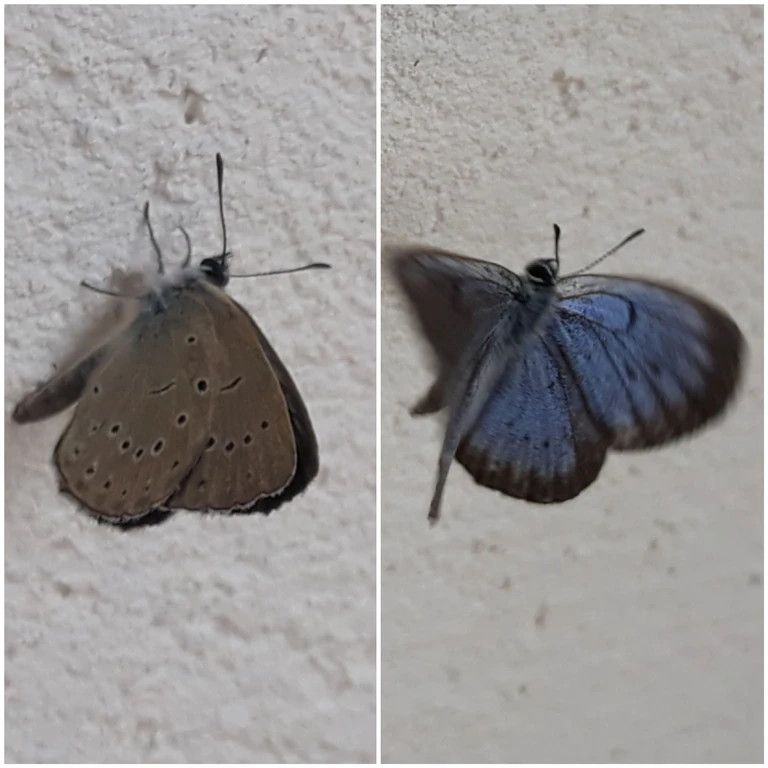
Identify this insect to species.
Phengaris teleius
